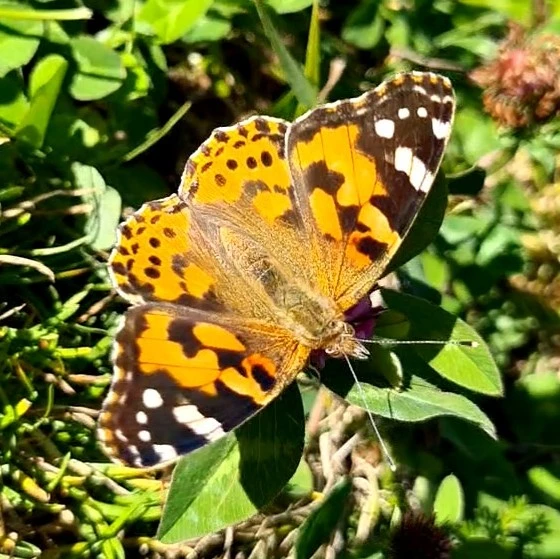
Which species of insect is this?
Vanessa cardui
